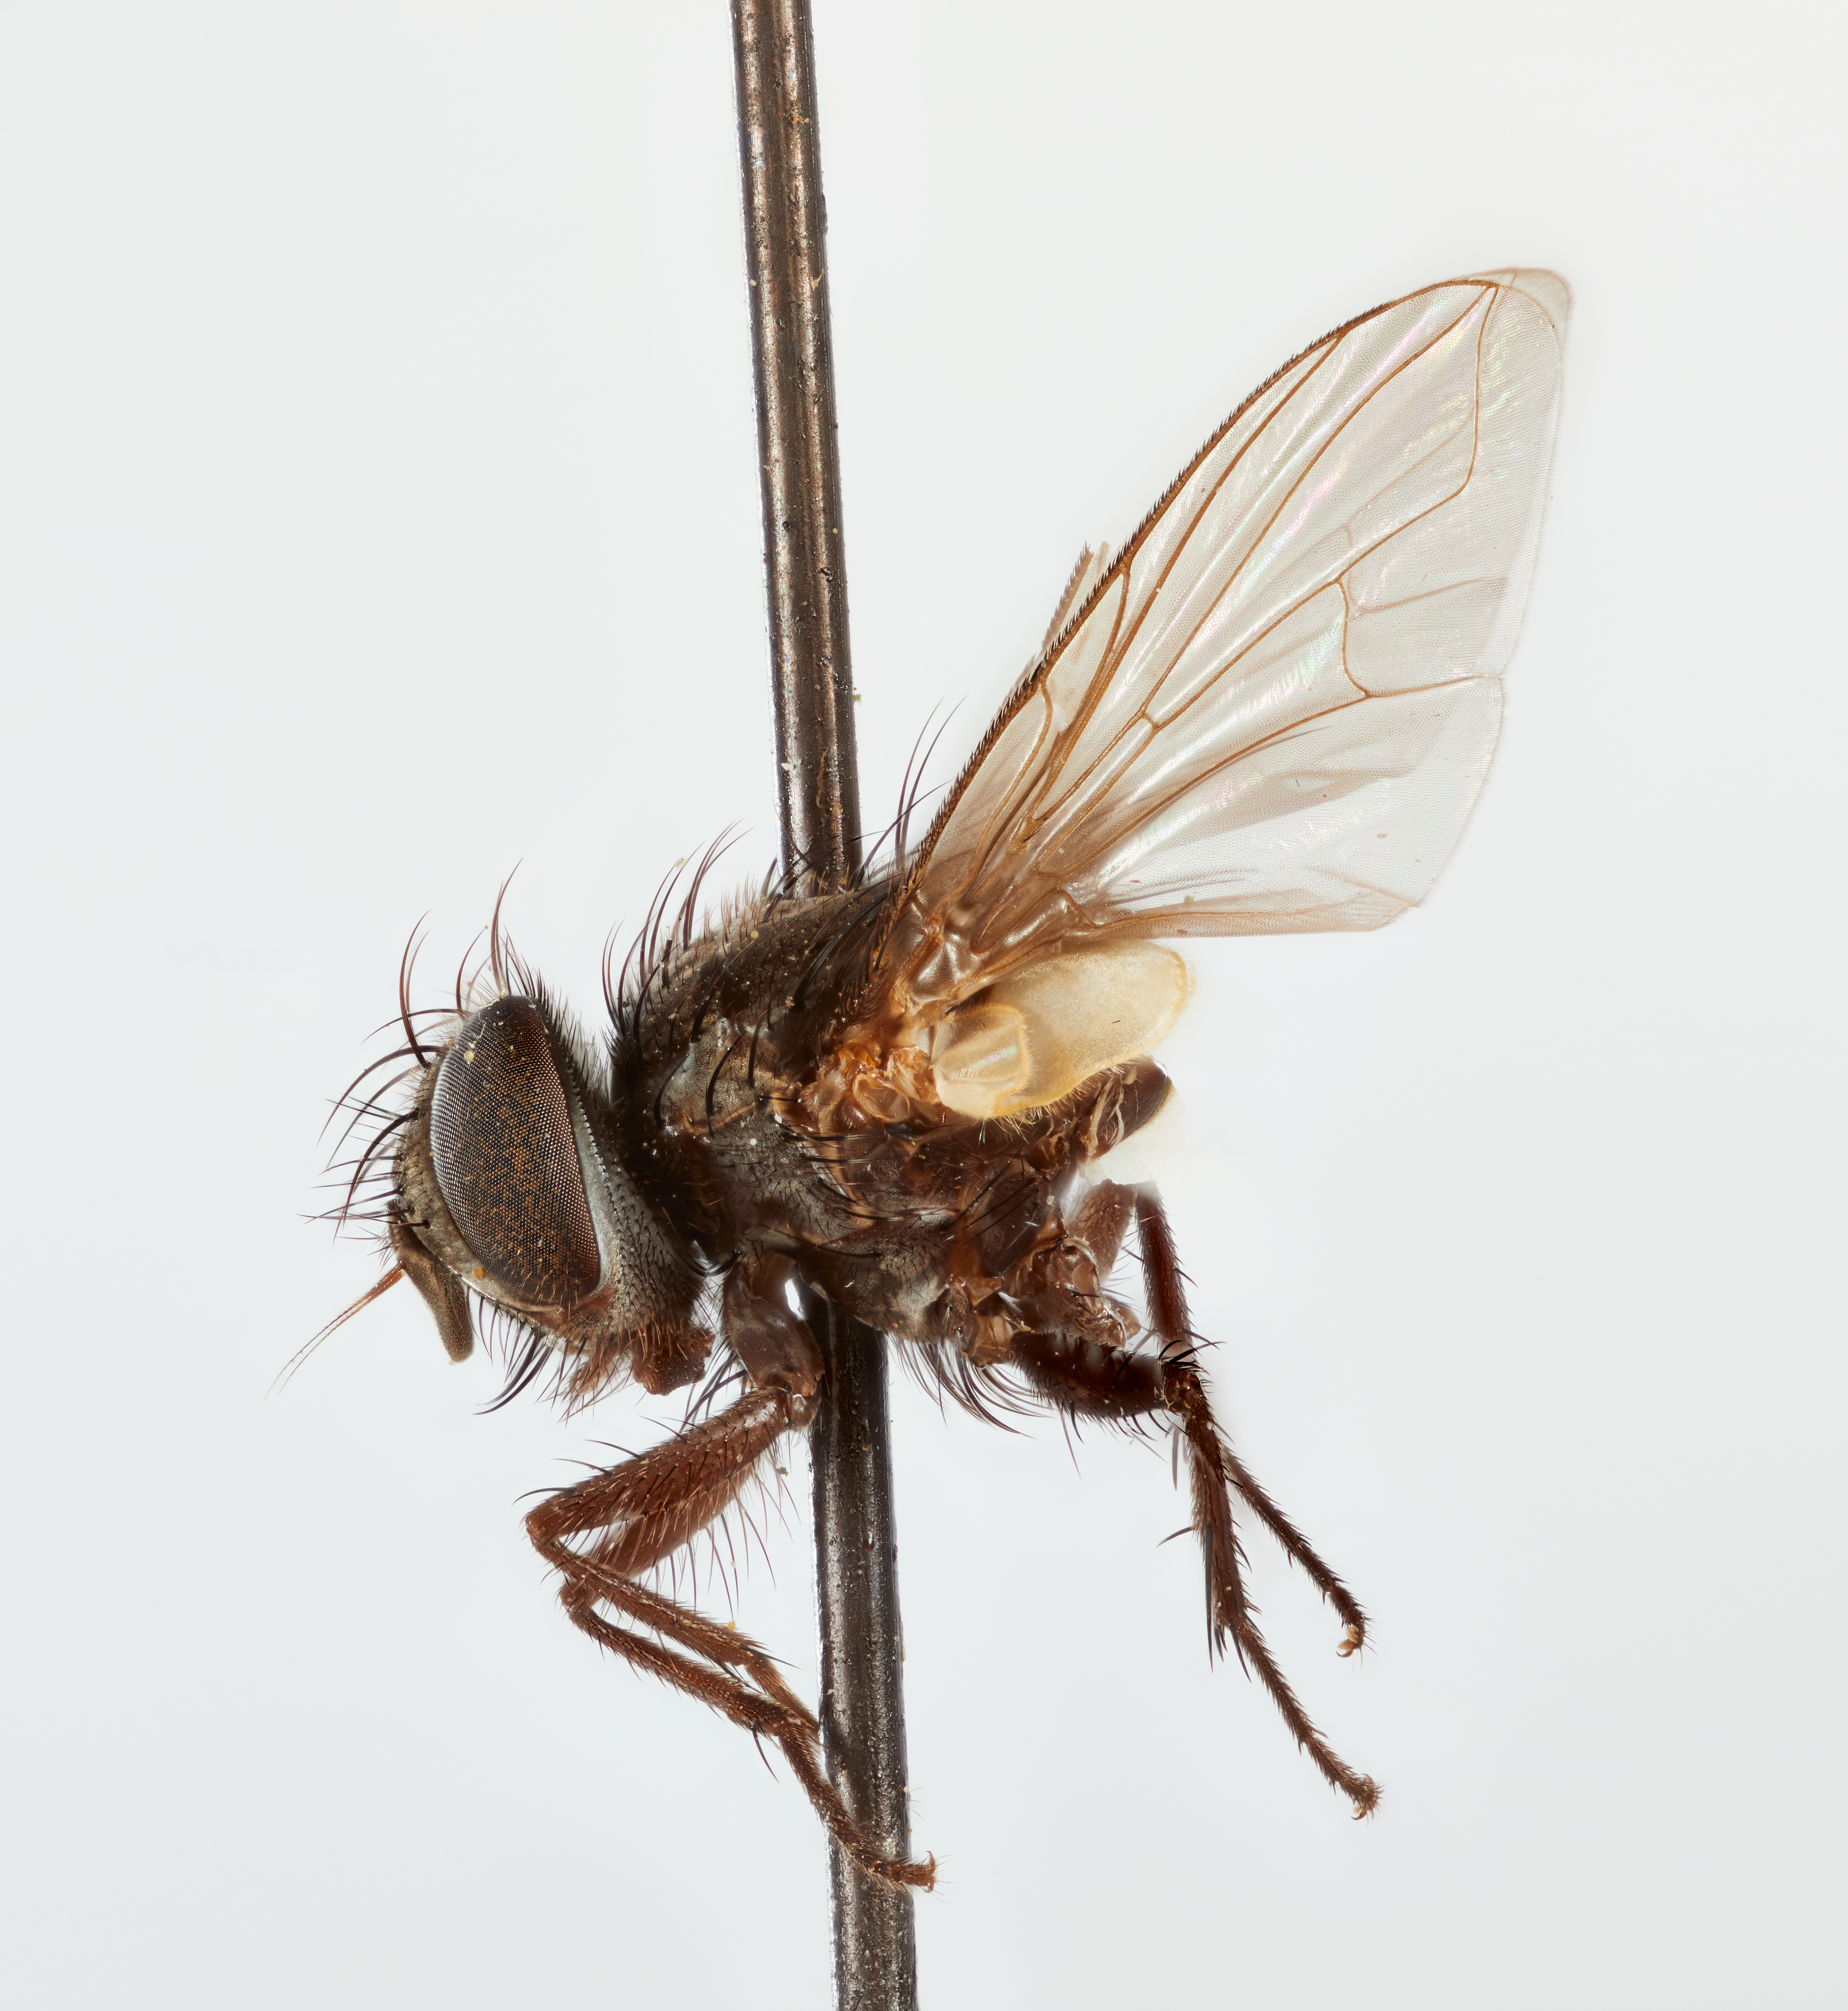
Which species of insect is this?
Didymops yahuarmayensis
